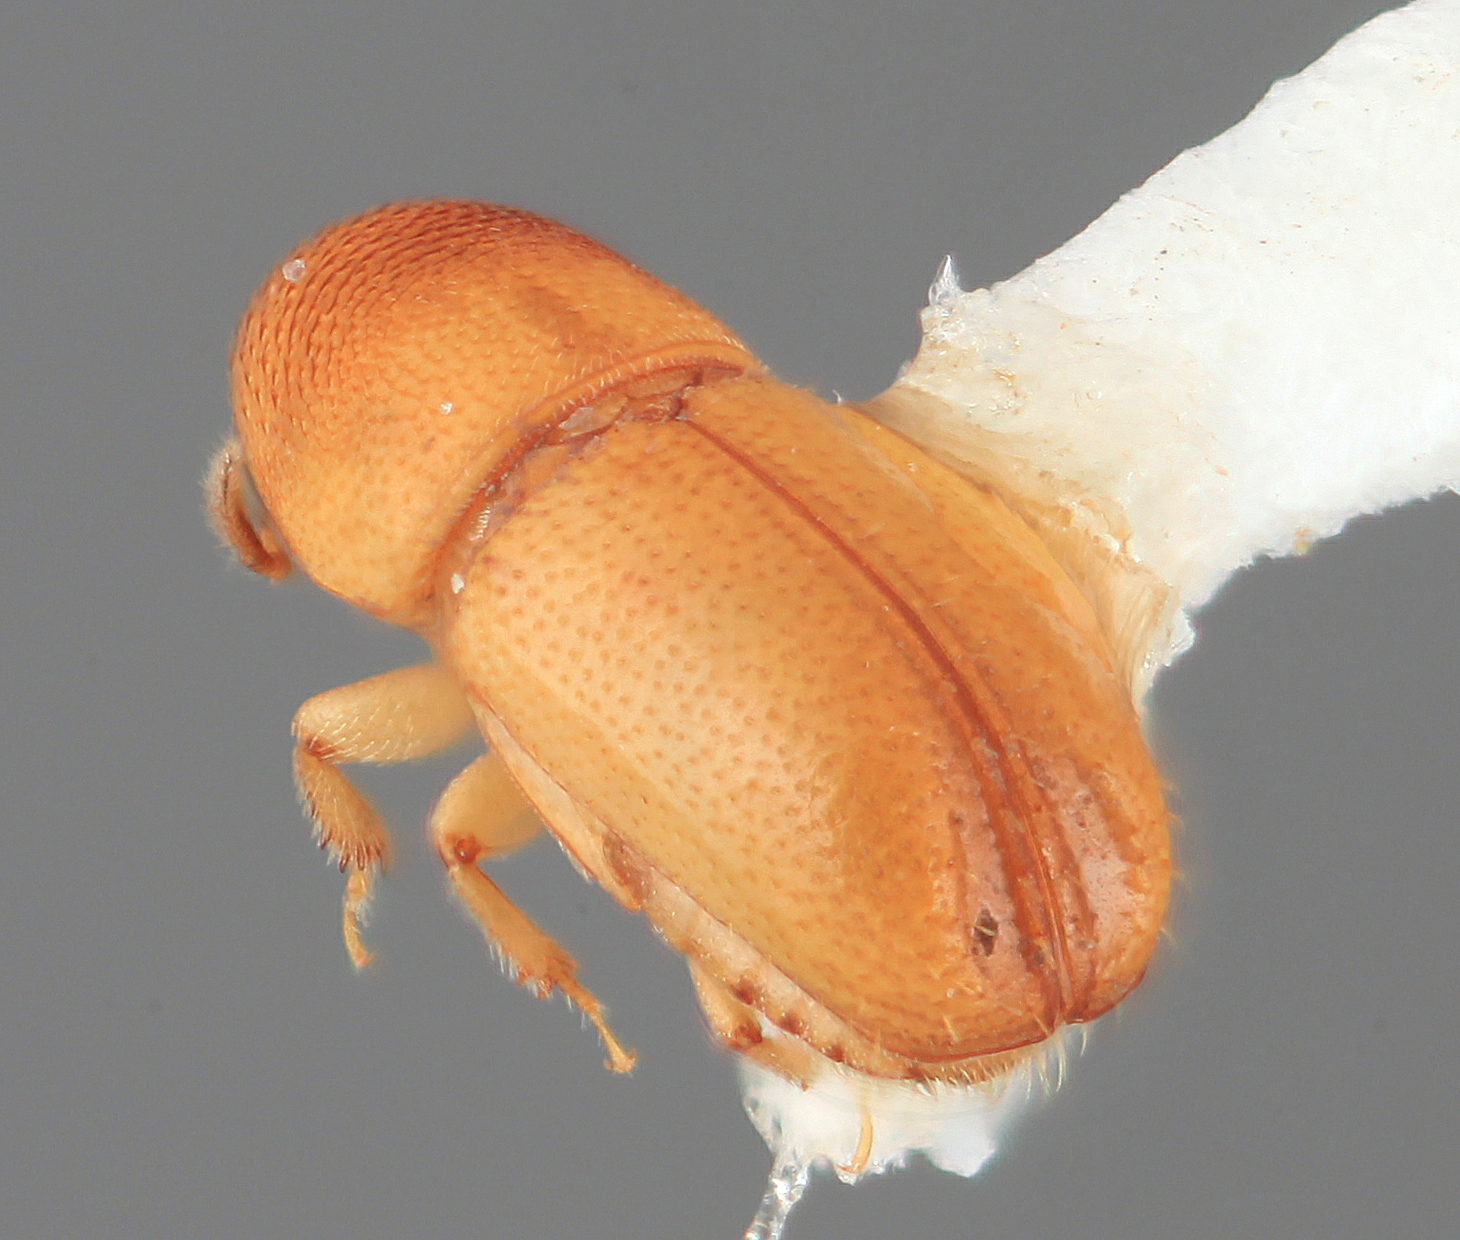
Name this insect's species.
Araptus coumacomis
